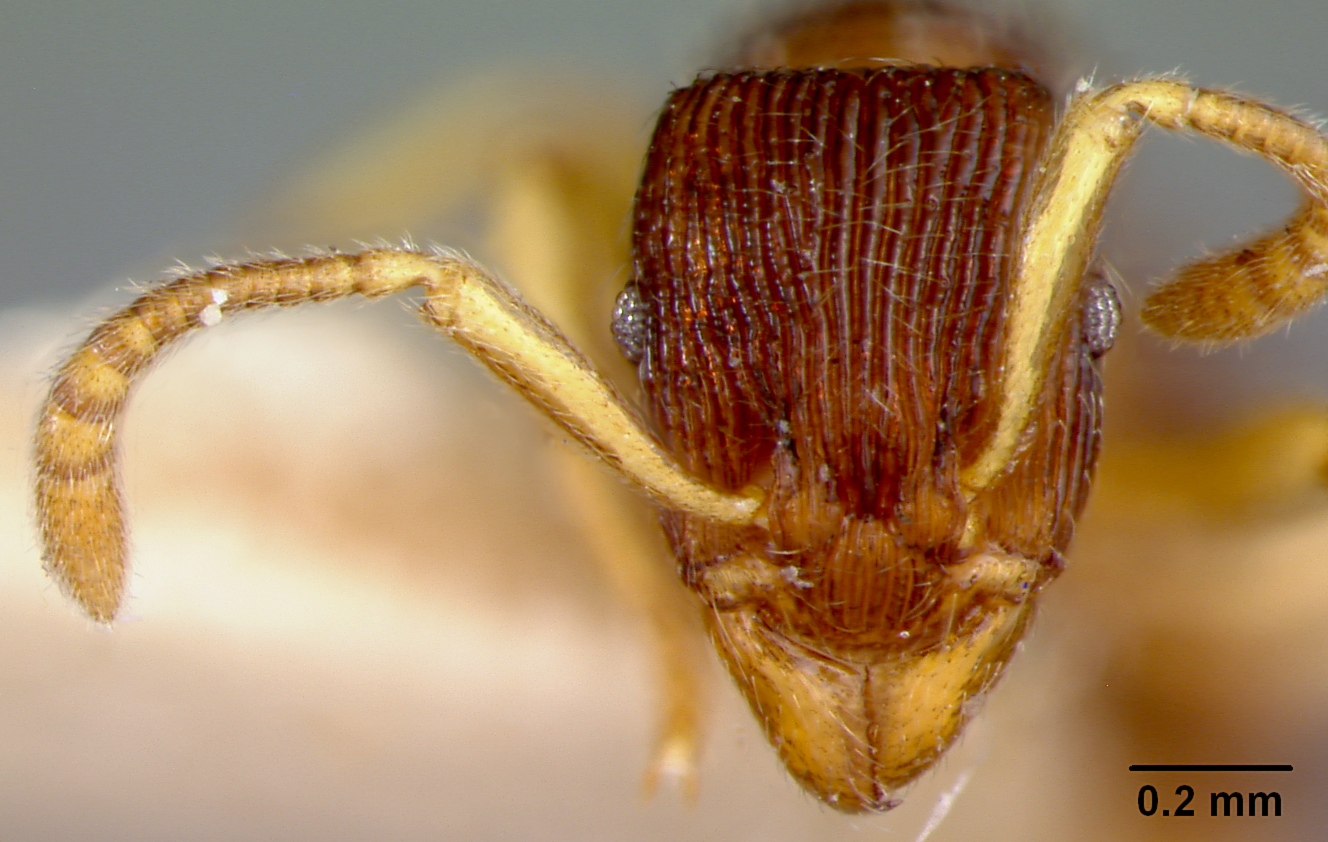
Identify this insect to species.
Holcoponera mina
